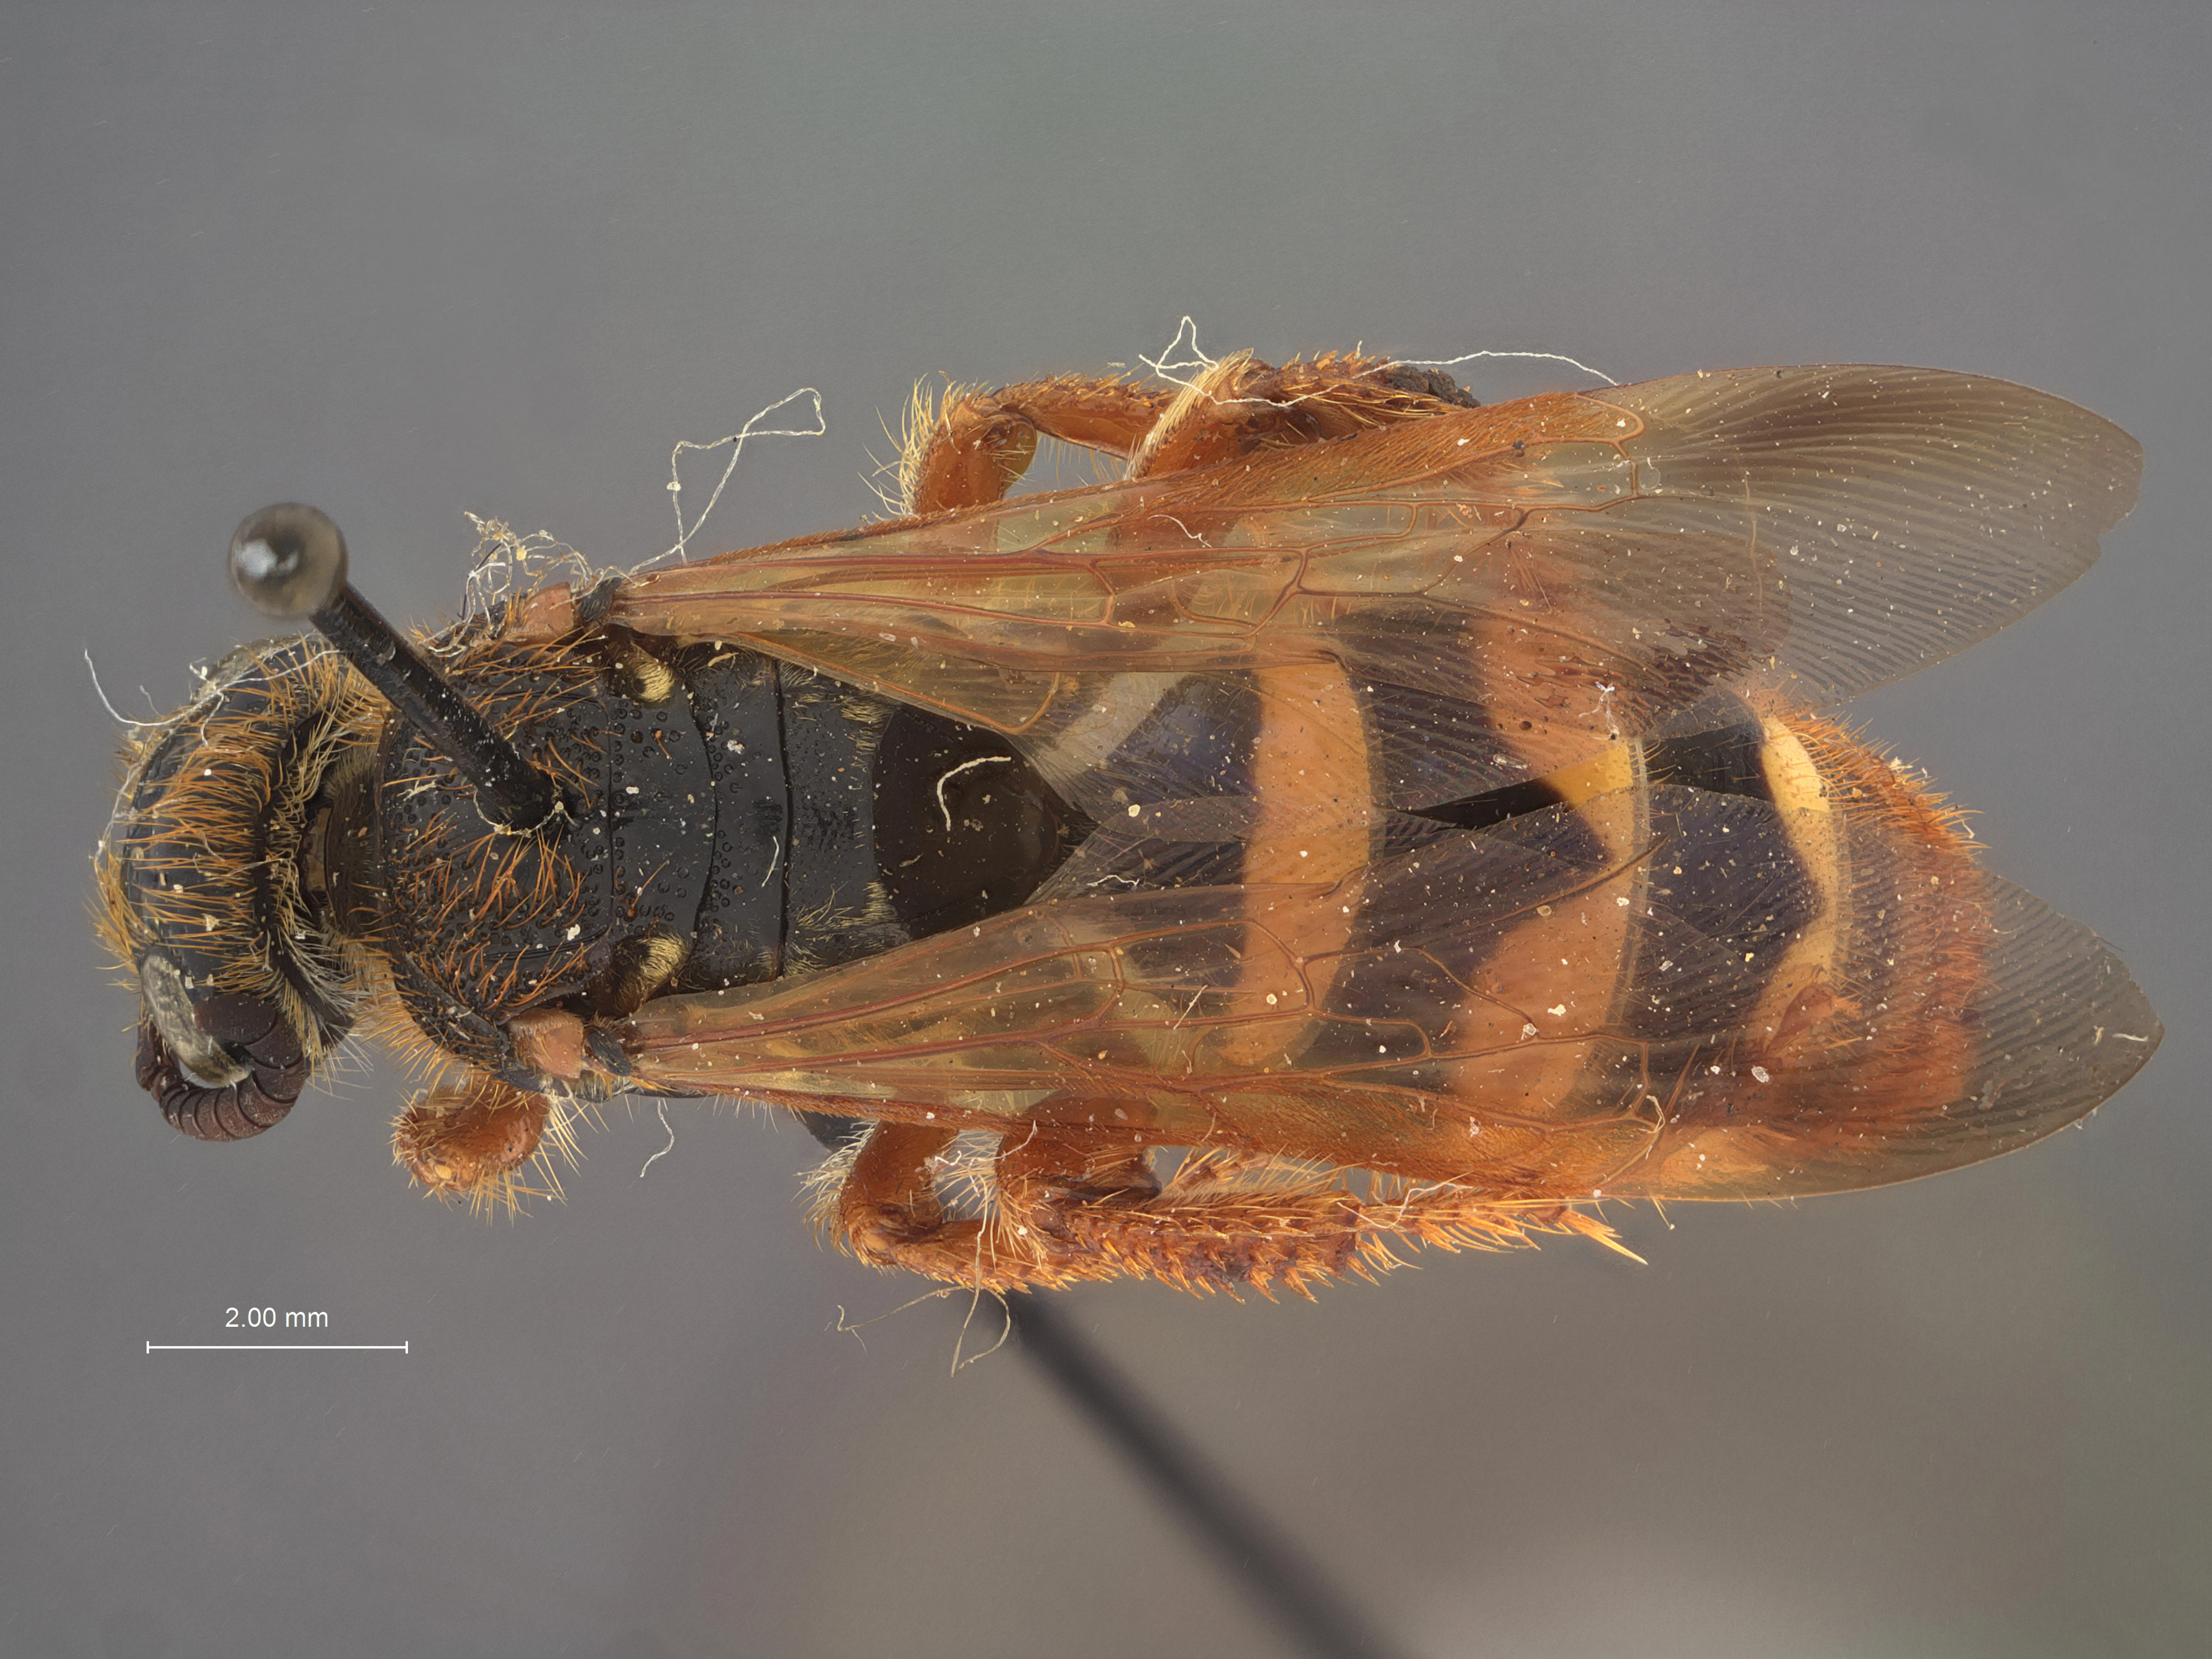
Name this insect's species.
Campsomeris pyura
